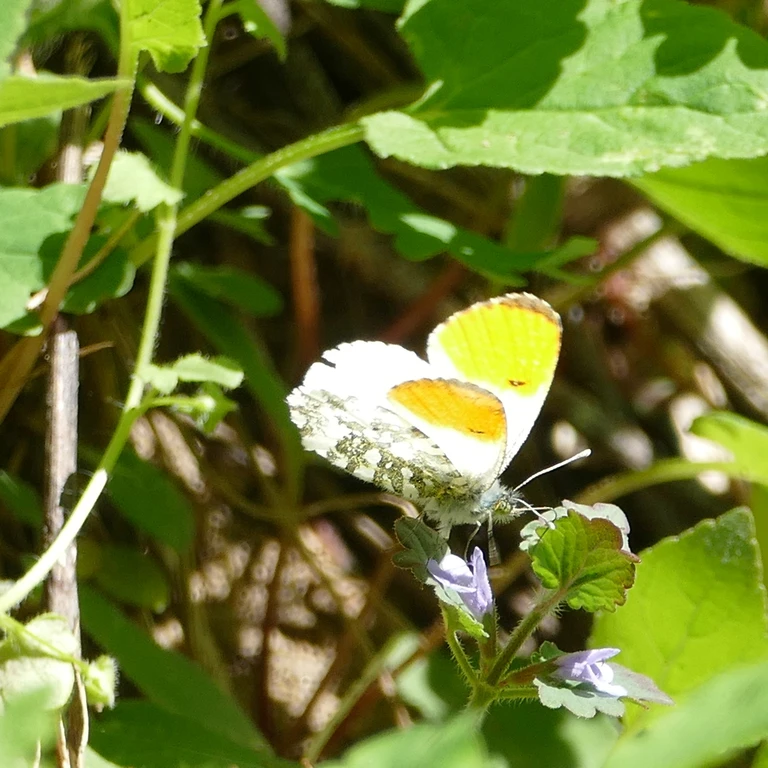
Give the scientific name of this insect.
Anthocharis cardamines
